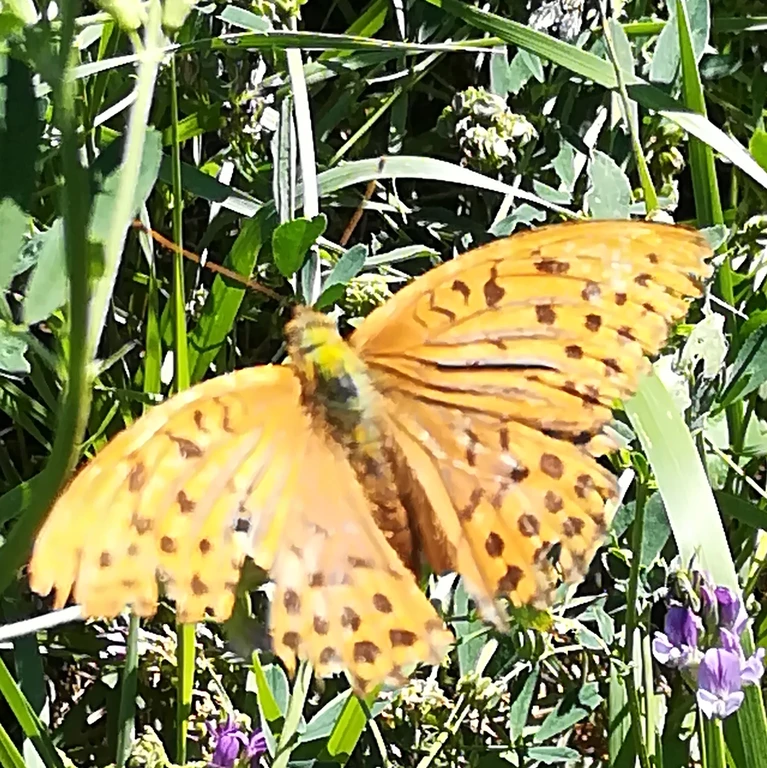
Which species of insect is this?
Argynnis paphia
